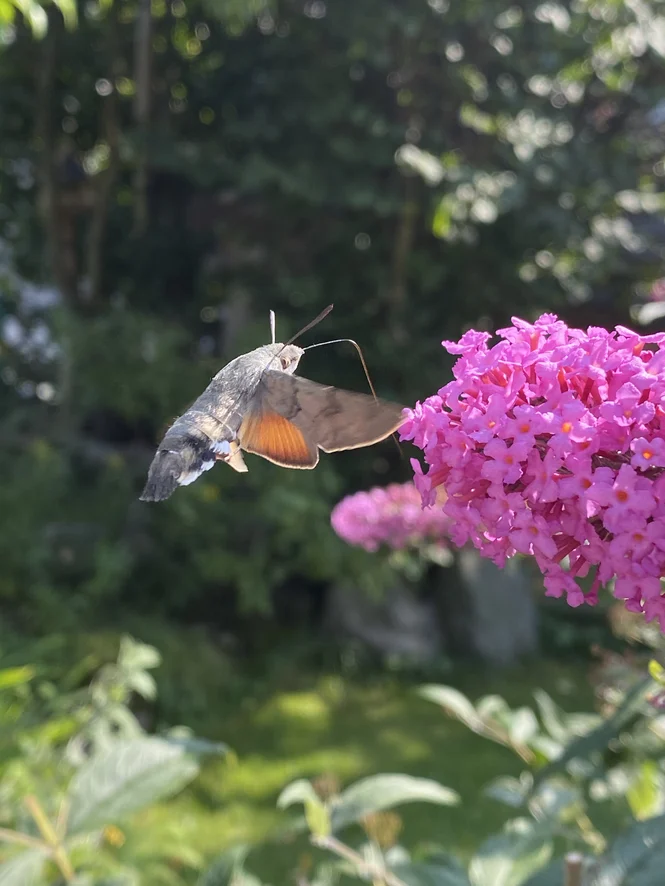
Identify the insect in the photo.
Macroglossum stellatarum
